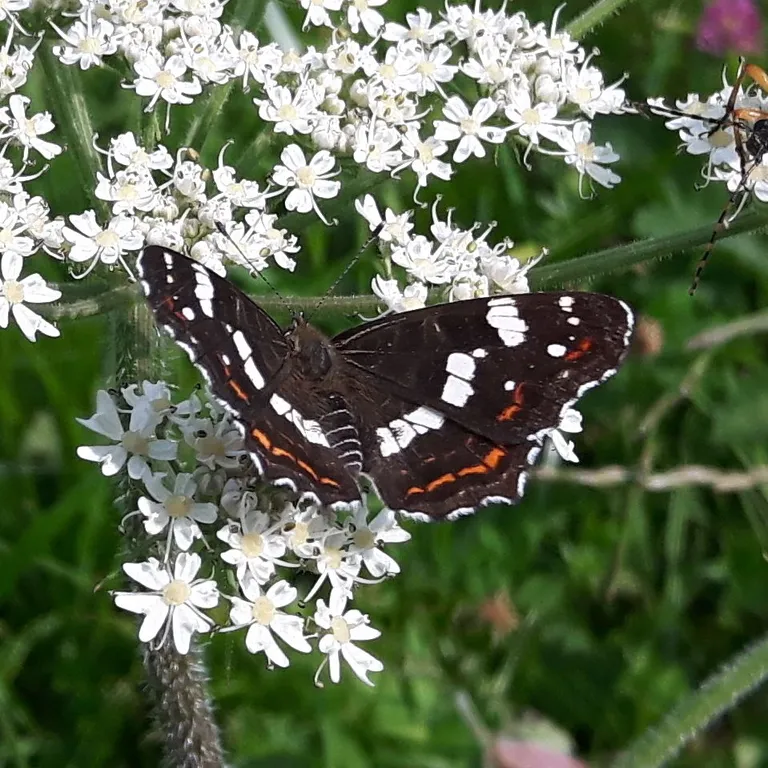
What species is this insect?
Araschnia levana
